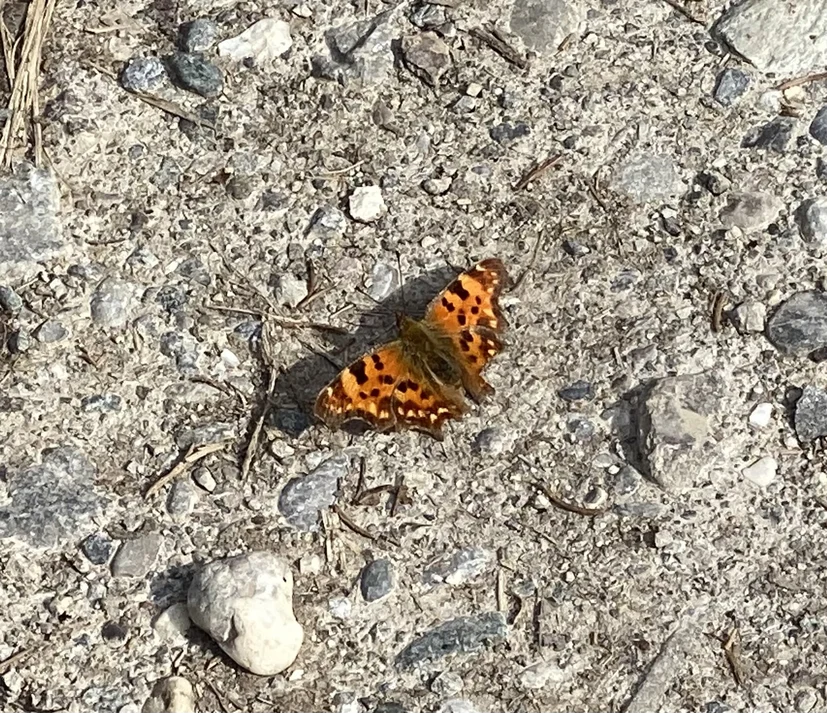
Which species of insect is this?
Polygonia c-album
